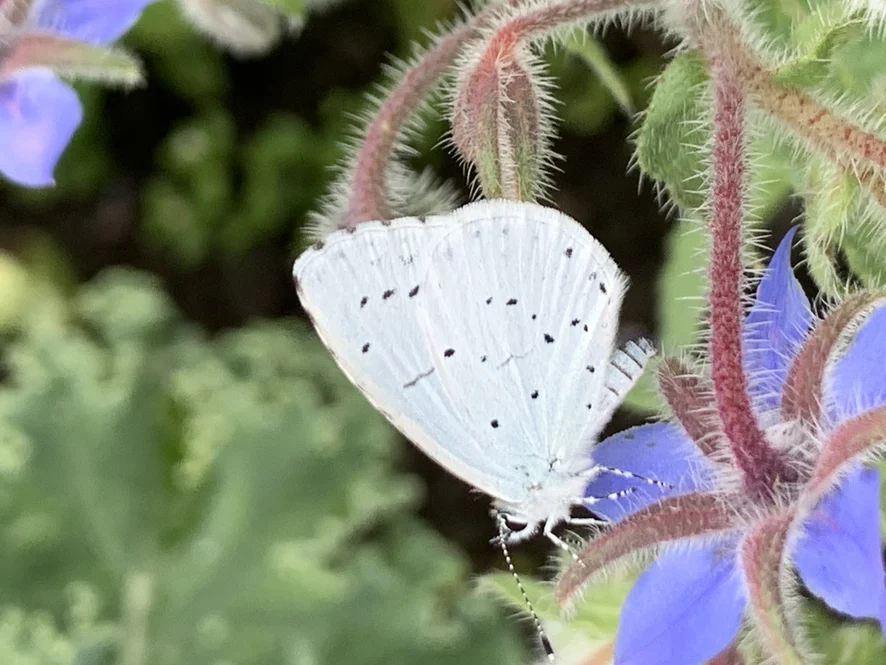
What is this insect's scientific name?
Celastrina argiolus
